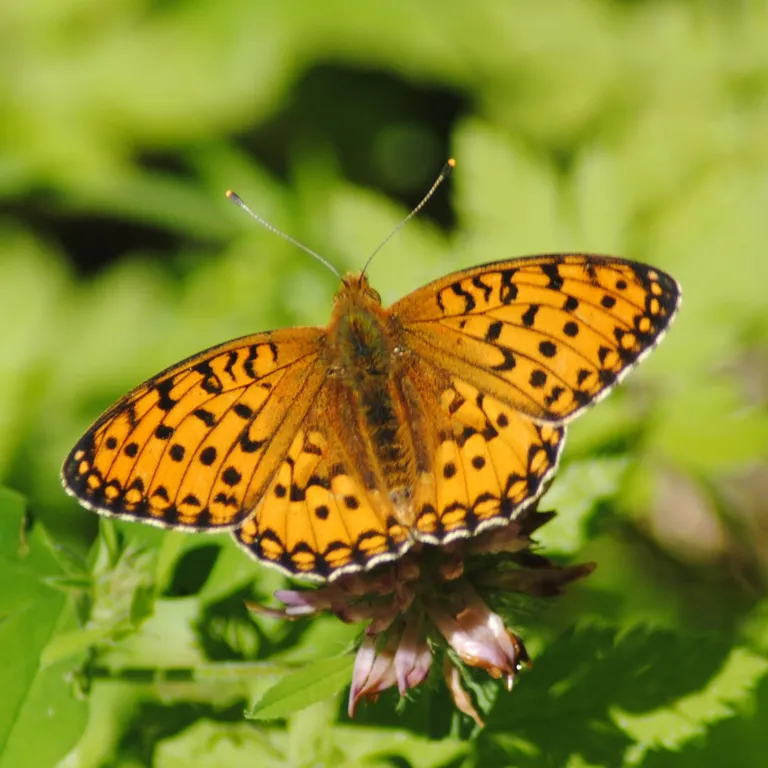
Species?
Fabriciana adippe
